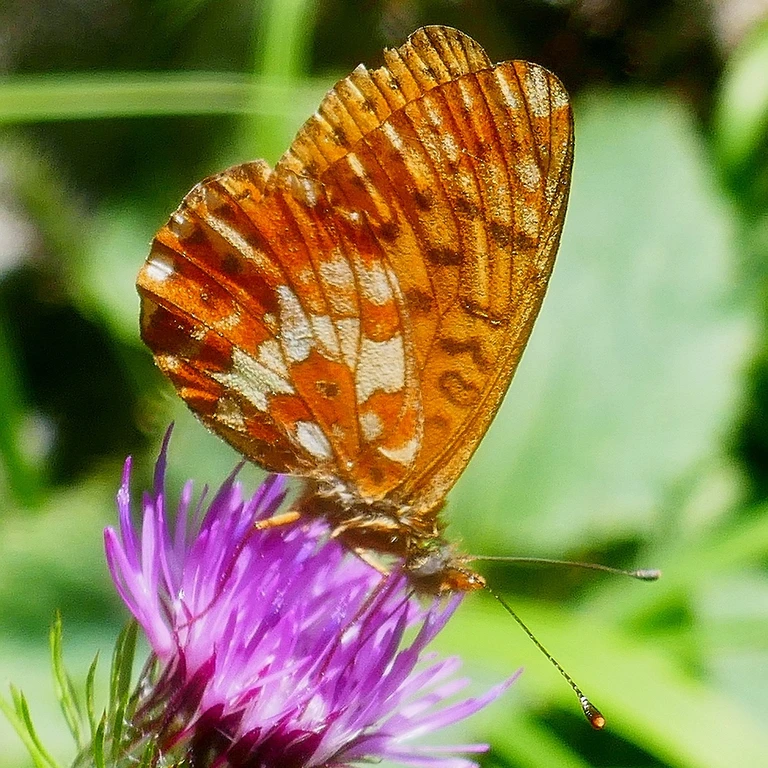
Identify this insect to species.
Boloria euphrosyne (also Clossiana euphrosyne)
